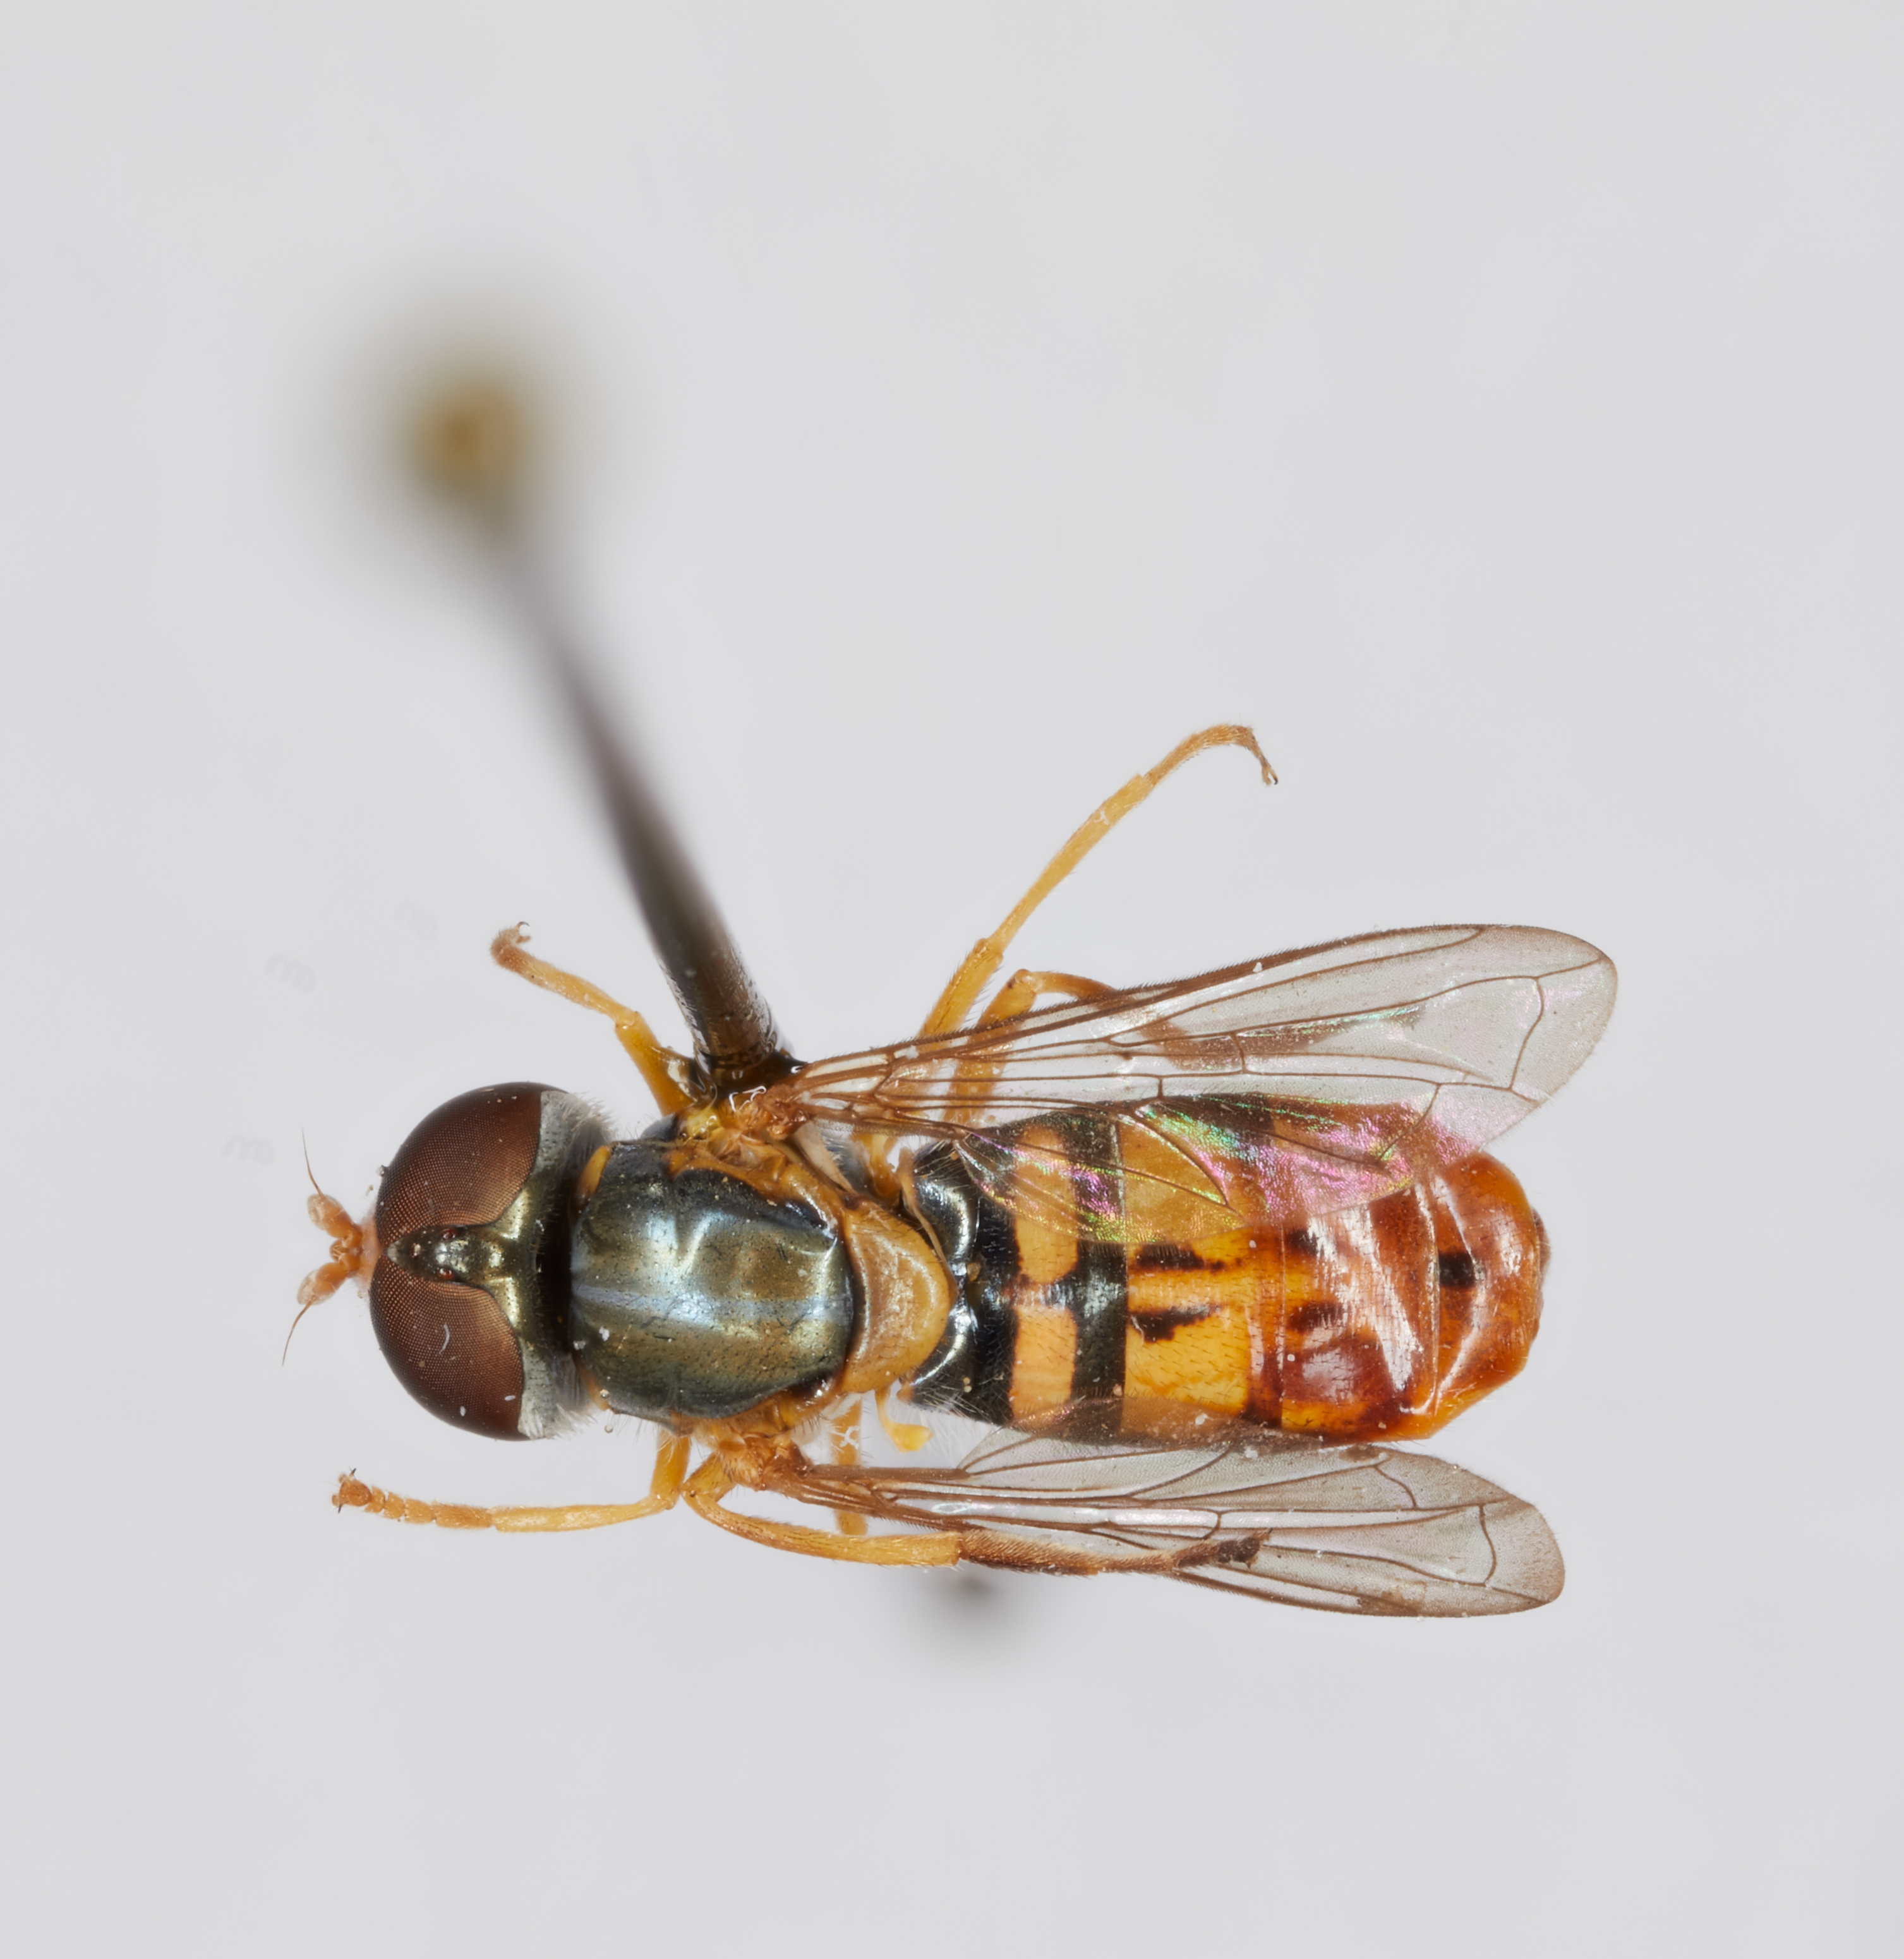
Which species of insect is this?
Toxomerus rohri
